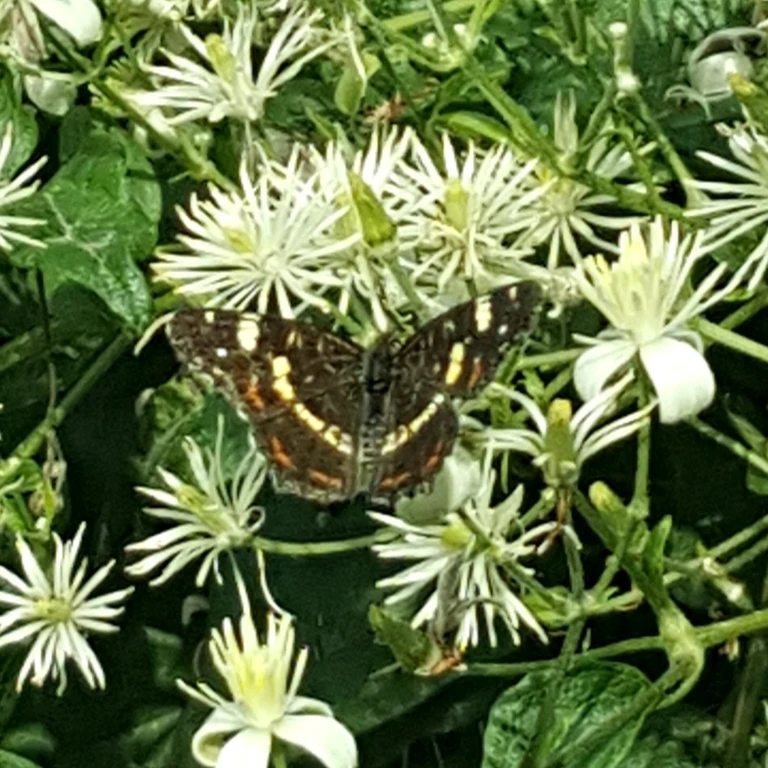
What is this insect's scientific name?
Araschnia levana
